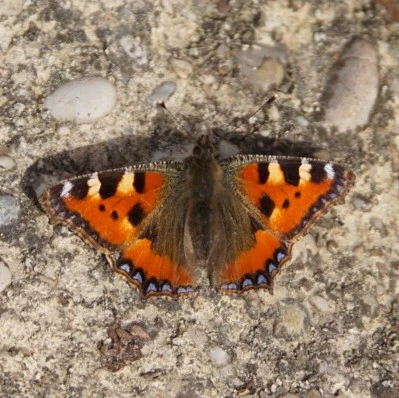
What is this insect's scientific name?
Aglais urticae
